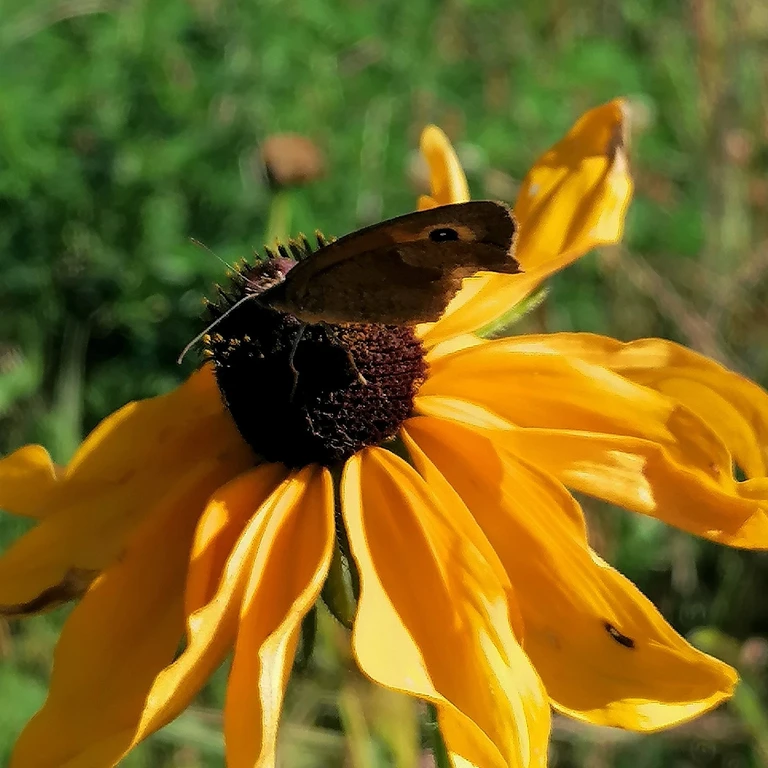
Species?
Maniola jurtina
